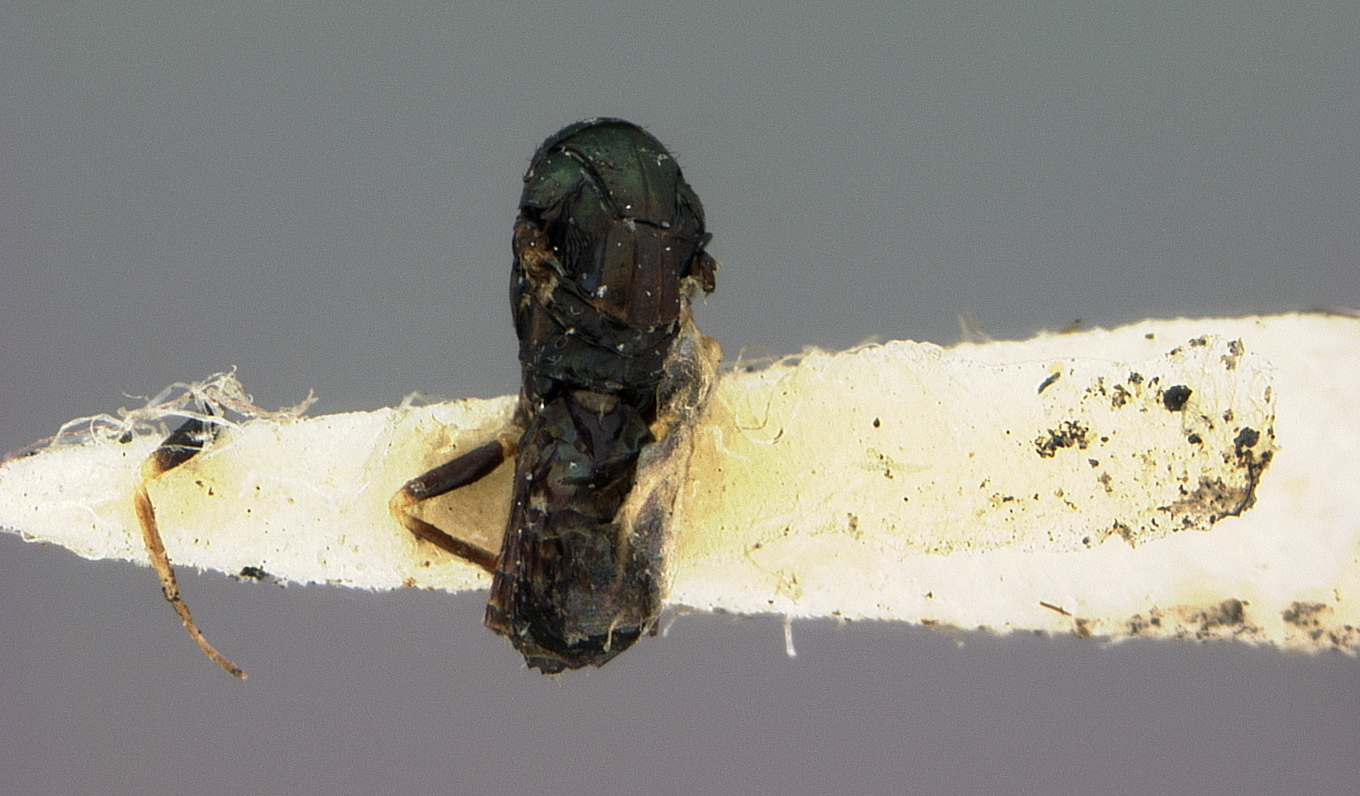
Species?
Baryscapus centricolae
